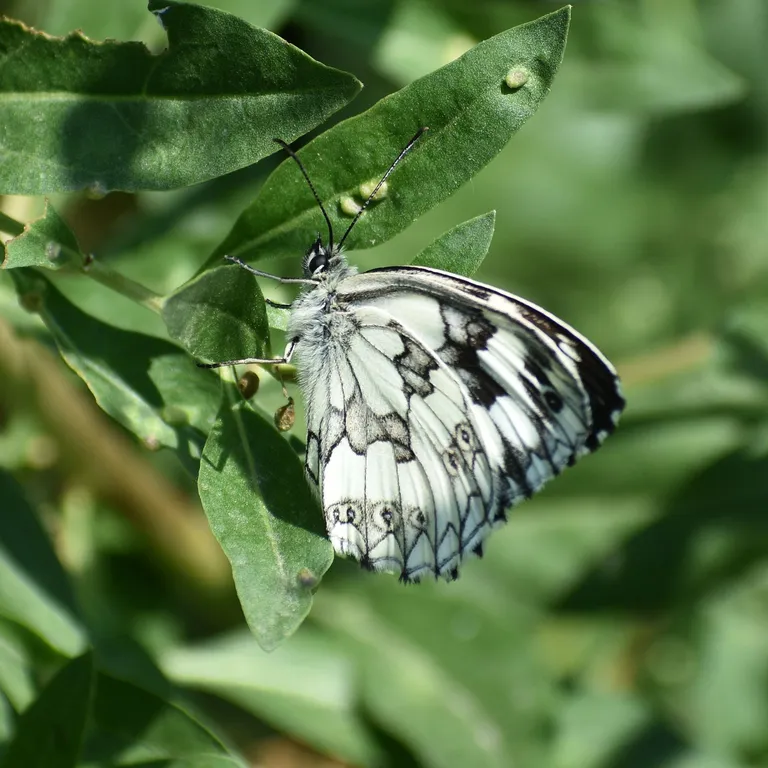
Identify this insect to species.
Melanargia galathea
